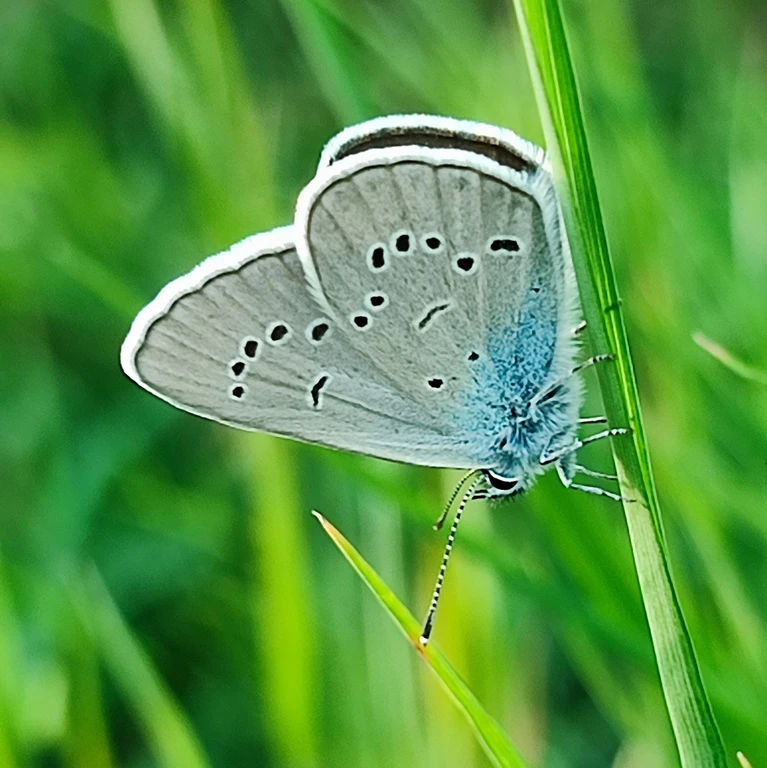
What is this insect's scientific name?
Cyaniris semiargus
